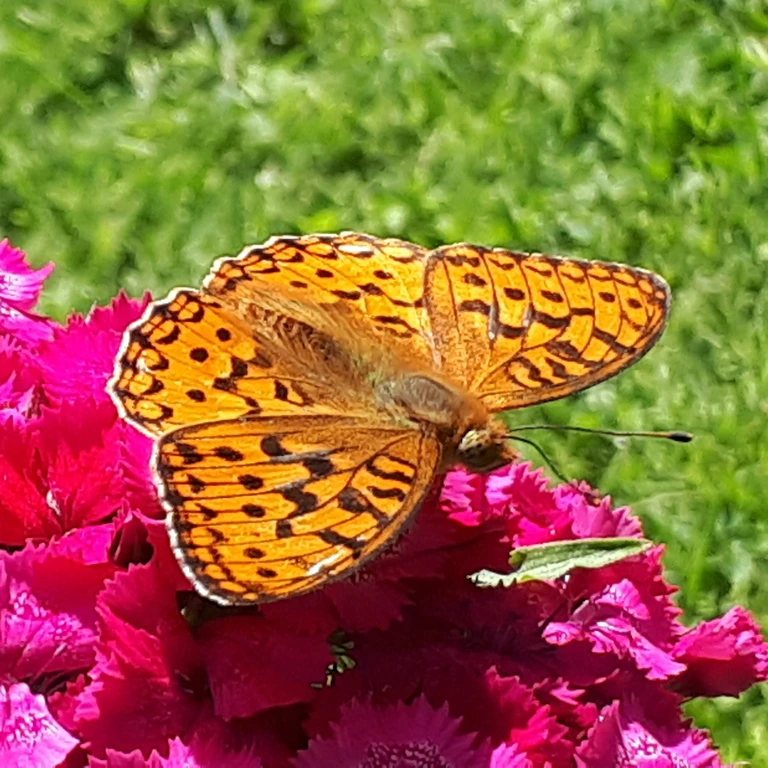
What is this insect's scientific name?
Fabriciana adippe
